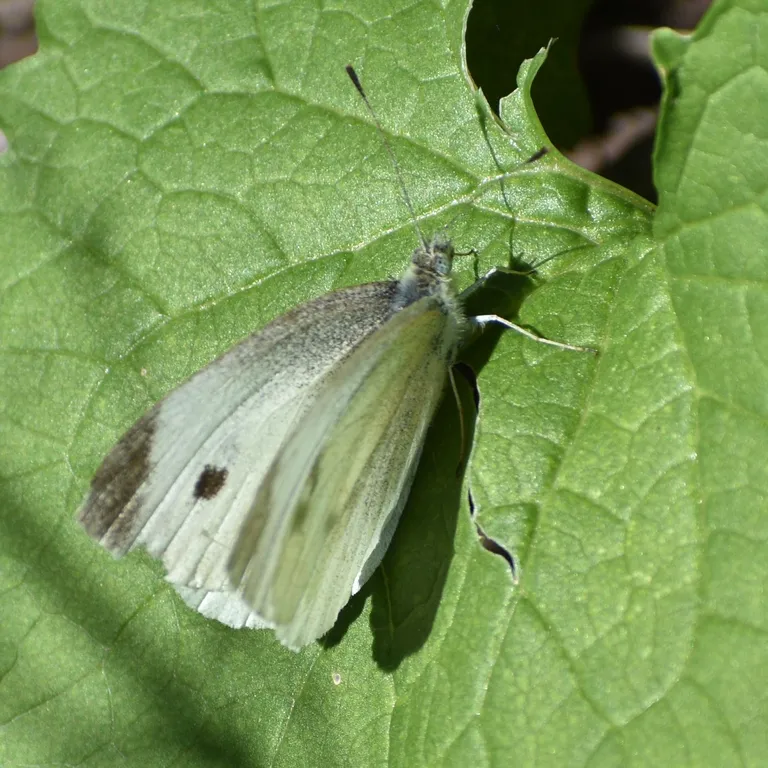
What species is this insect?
Pieris rapae
